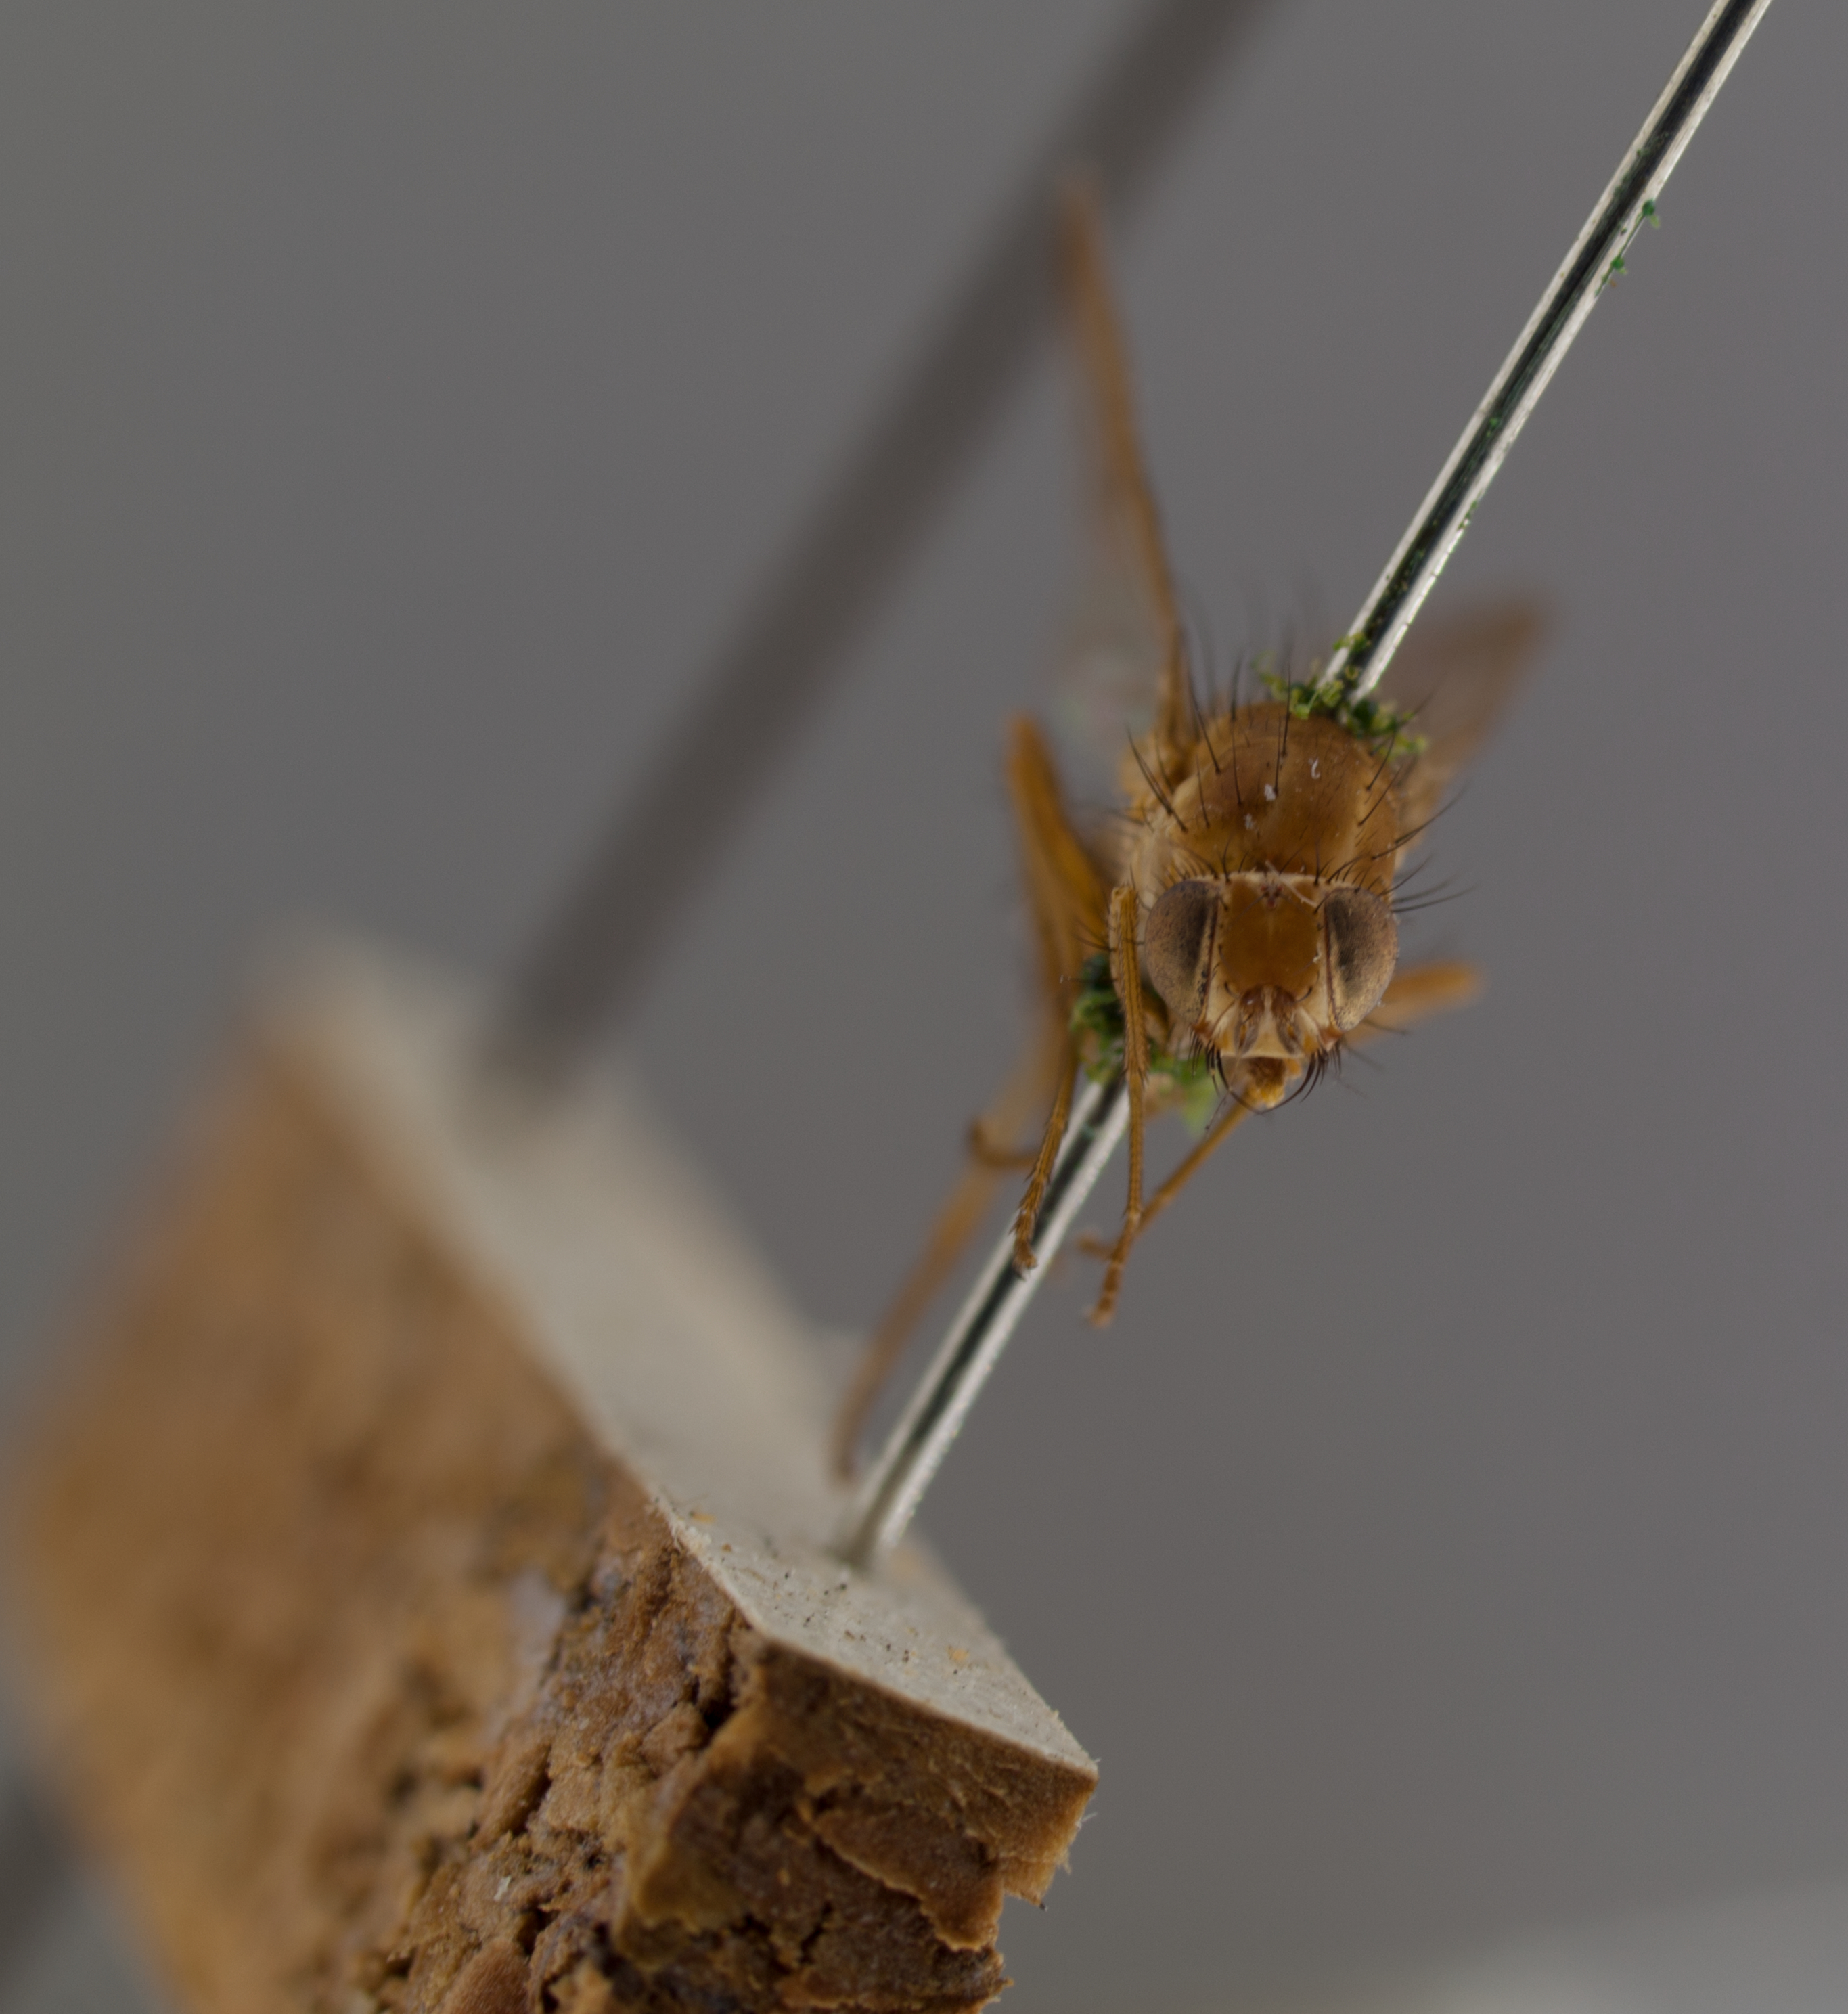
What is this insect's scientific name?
Idiohelina nubeculosa
